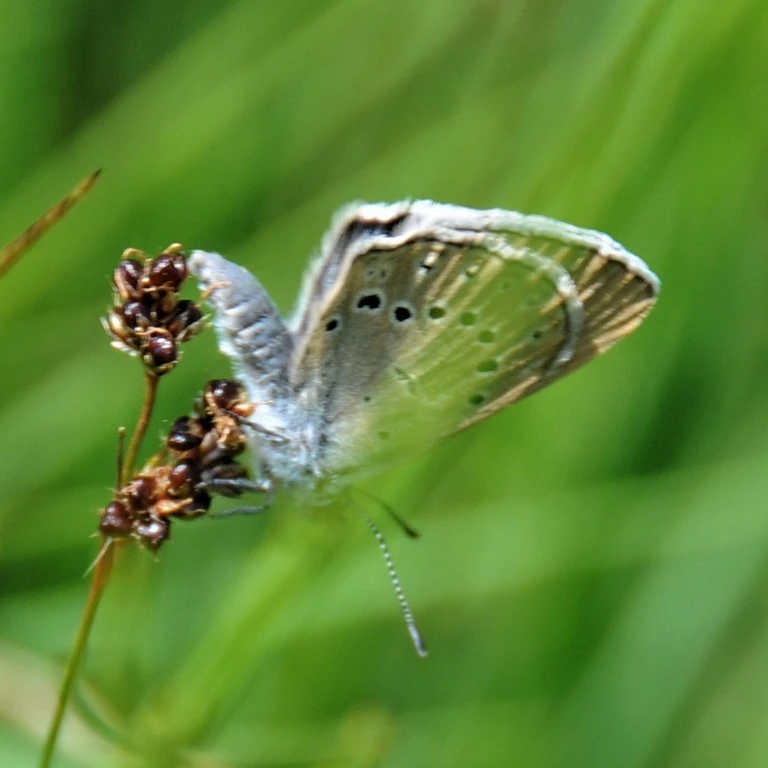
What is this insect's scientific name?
Phengaris teleius
